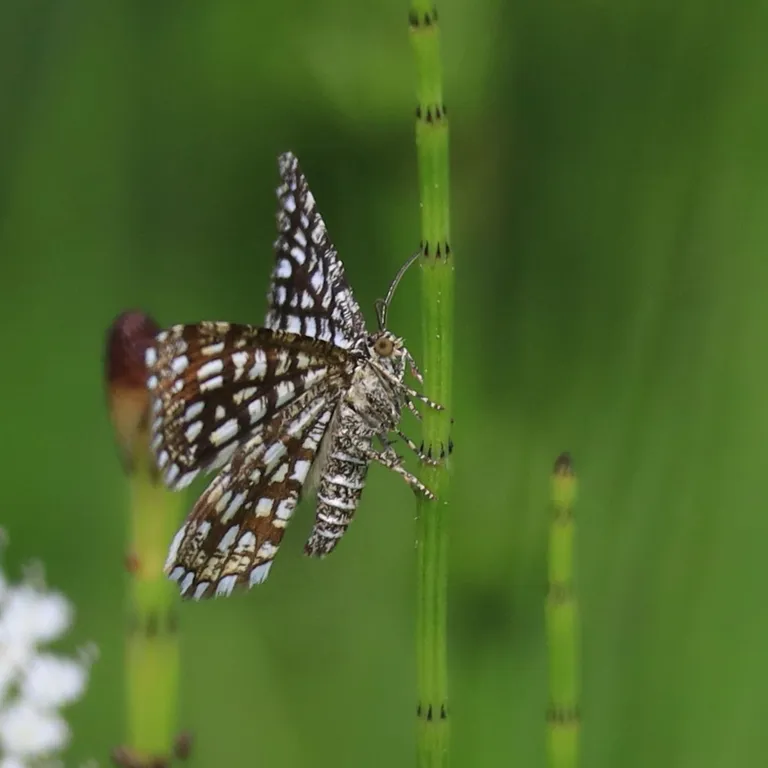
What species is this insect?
Chiasmia clathrata
